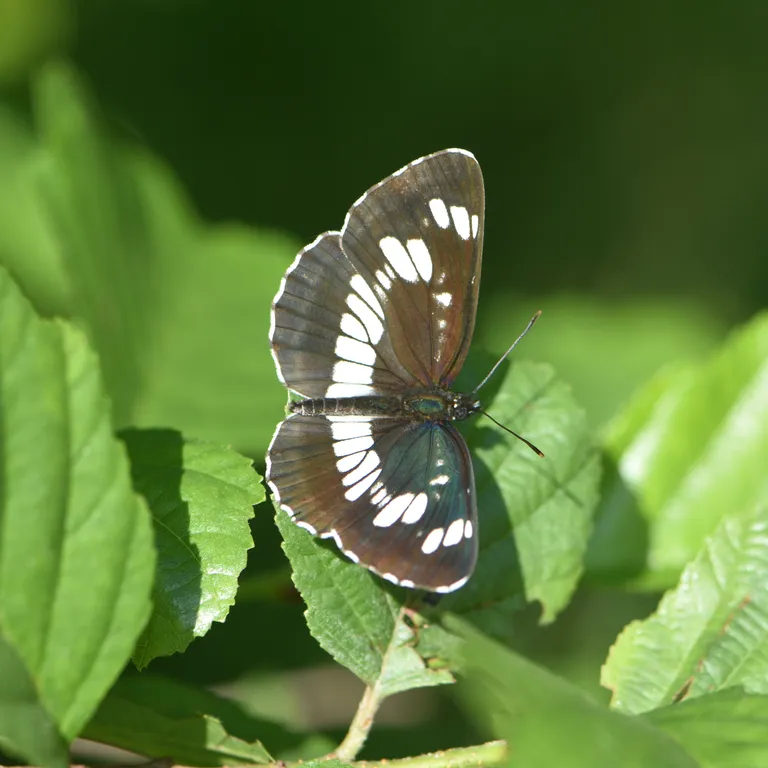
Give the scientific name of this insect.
Neptis rivularis
